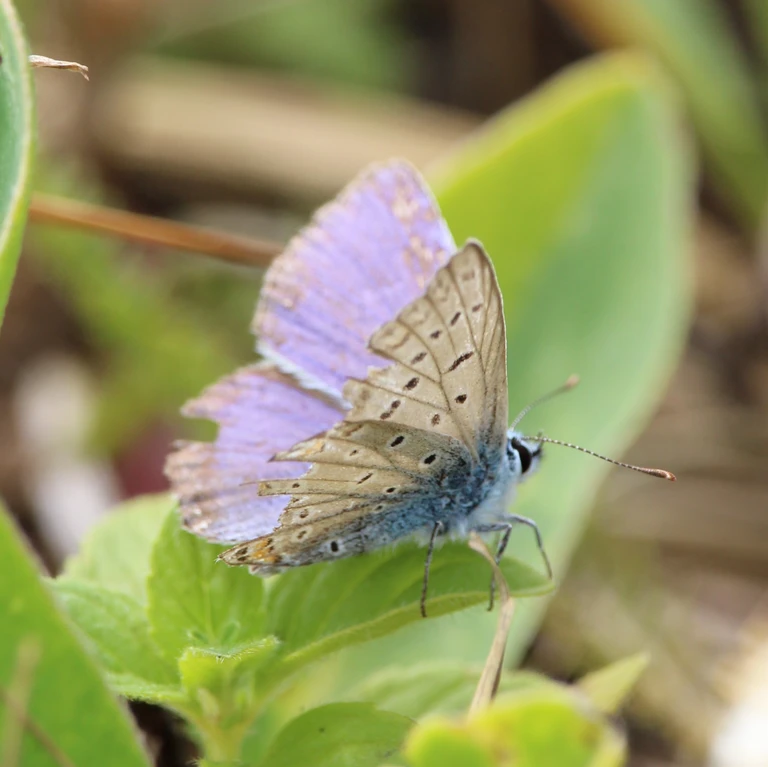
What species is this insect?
Polyommatus icarus
